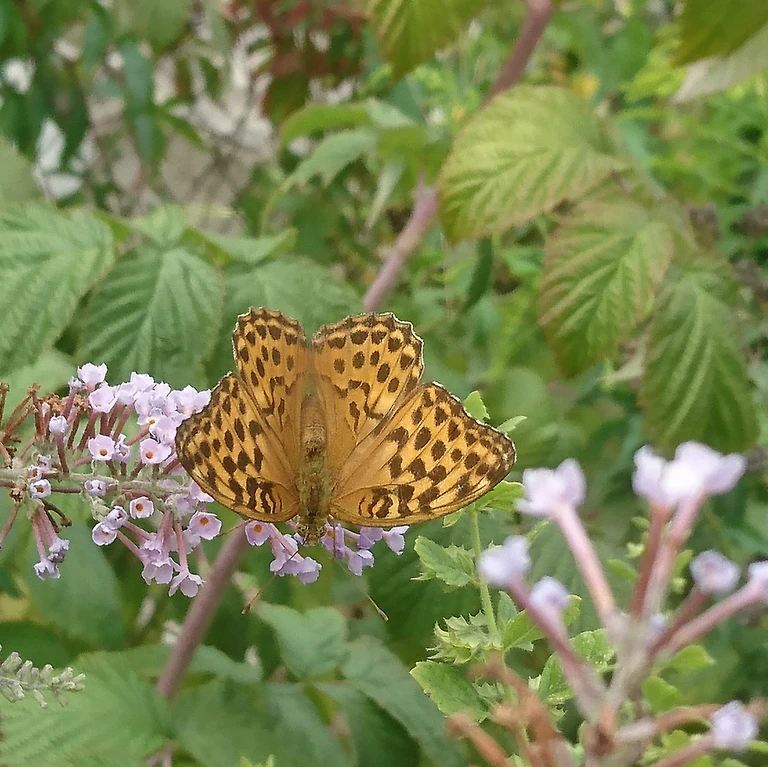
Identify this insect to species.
Argynnis paphia
